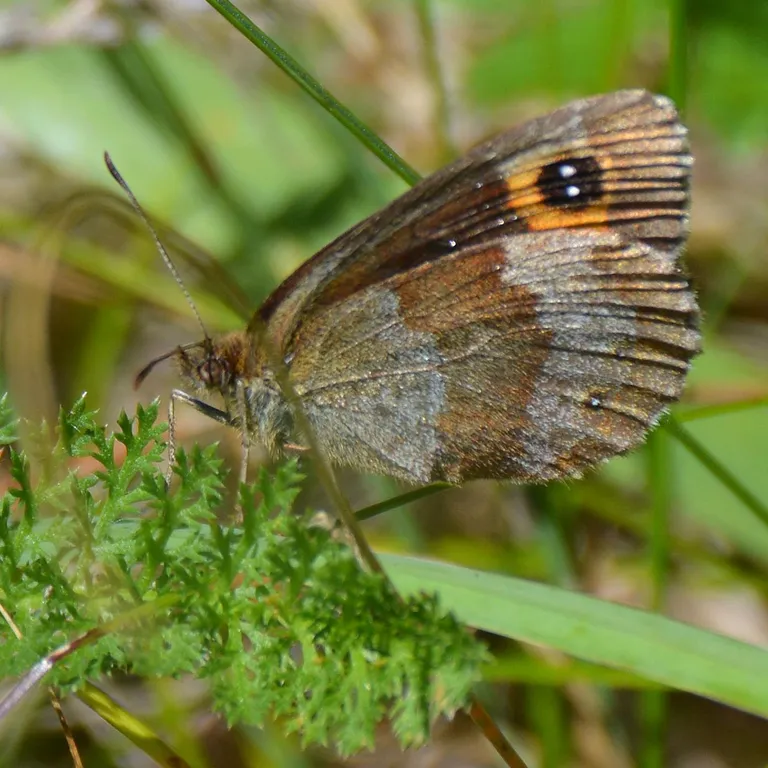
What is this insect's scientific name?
Erebia aethiops
